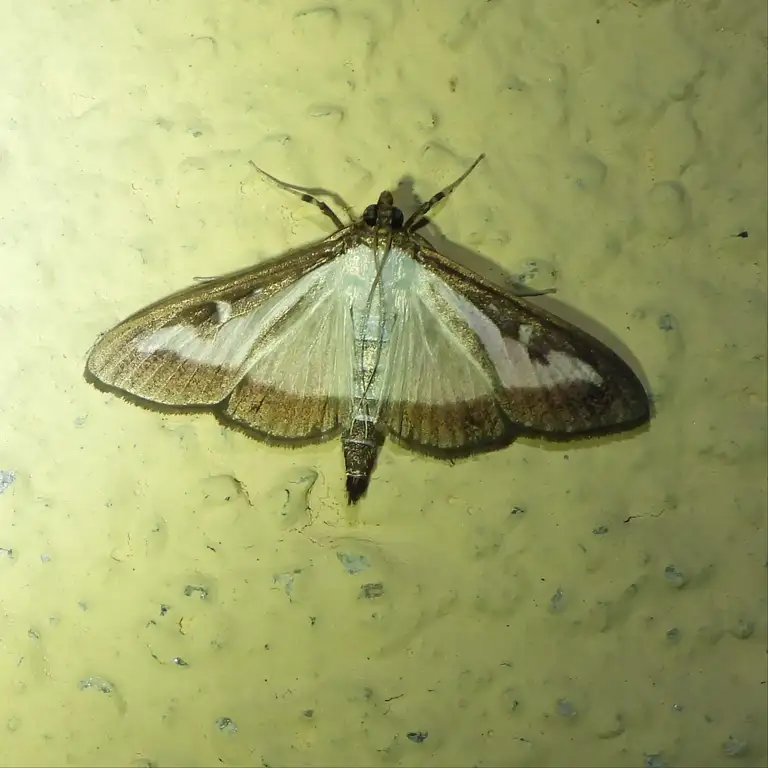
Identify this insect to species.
Cydalima perspectalis
